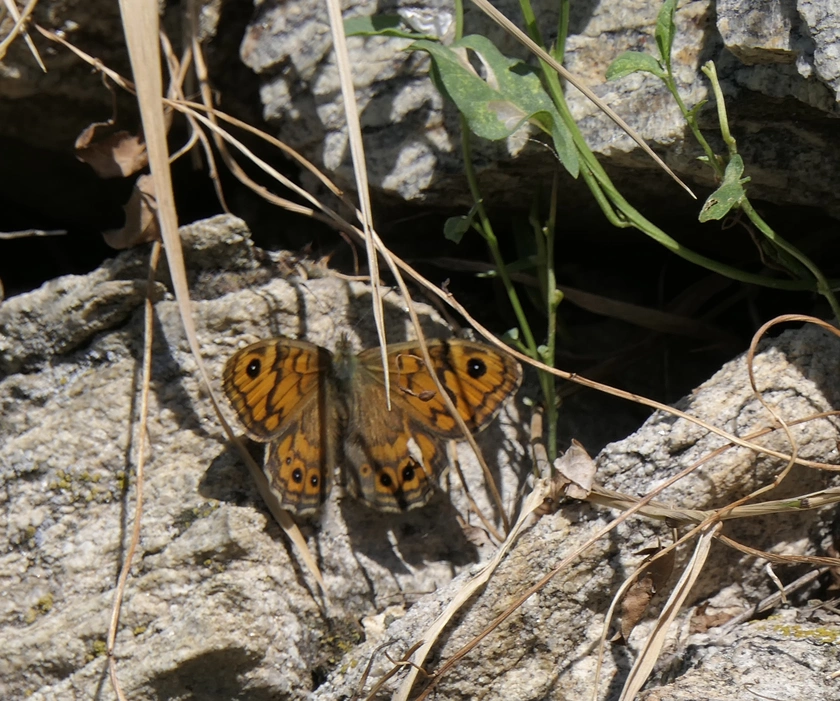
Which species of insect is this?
Lasiommata megera (also Pararge megera)
